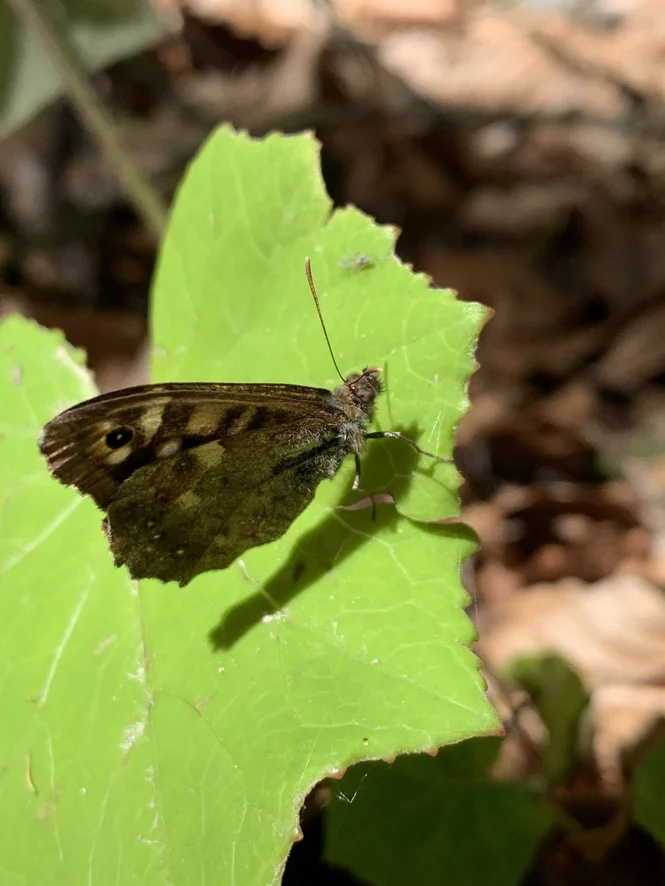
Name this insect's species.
Pararge aegeria
